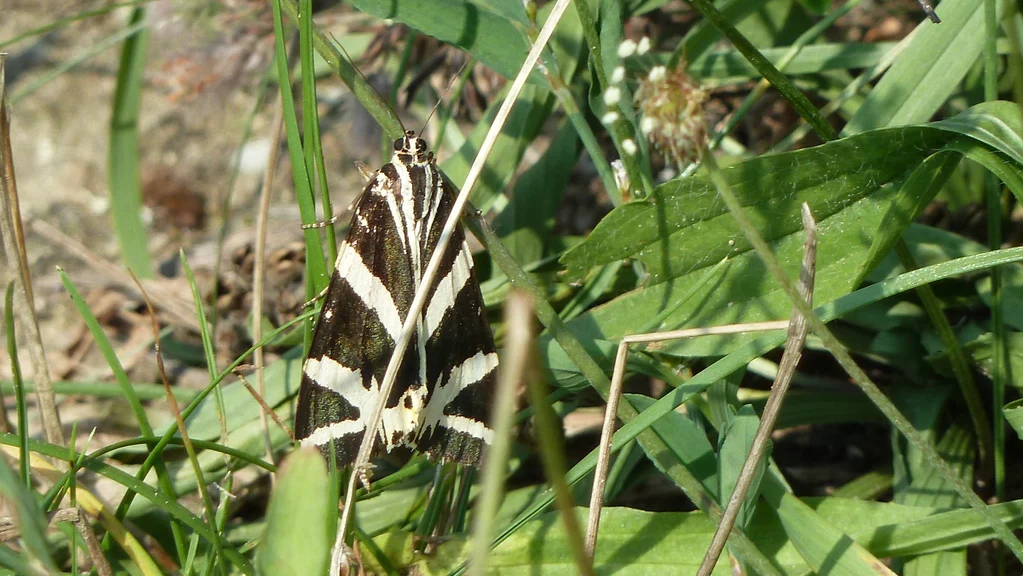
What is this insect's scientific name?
Euplagia quadripunctaria
